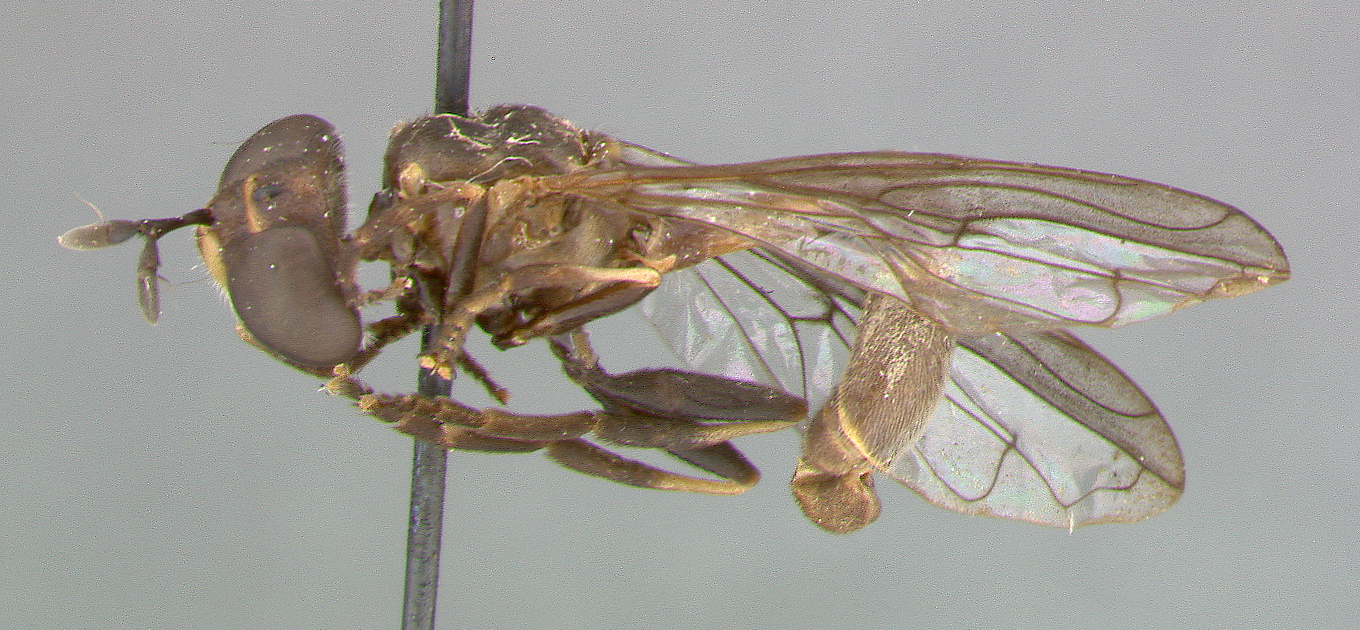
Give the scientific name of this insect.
Mixogaster rarior
